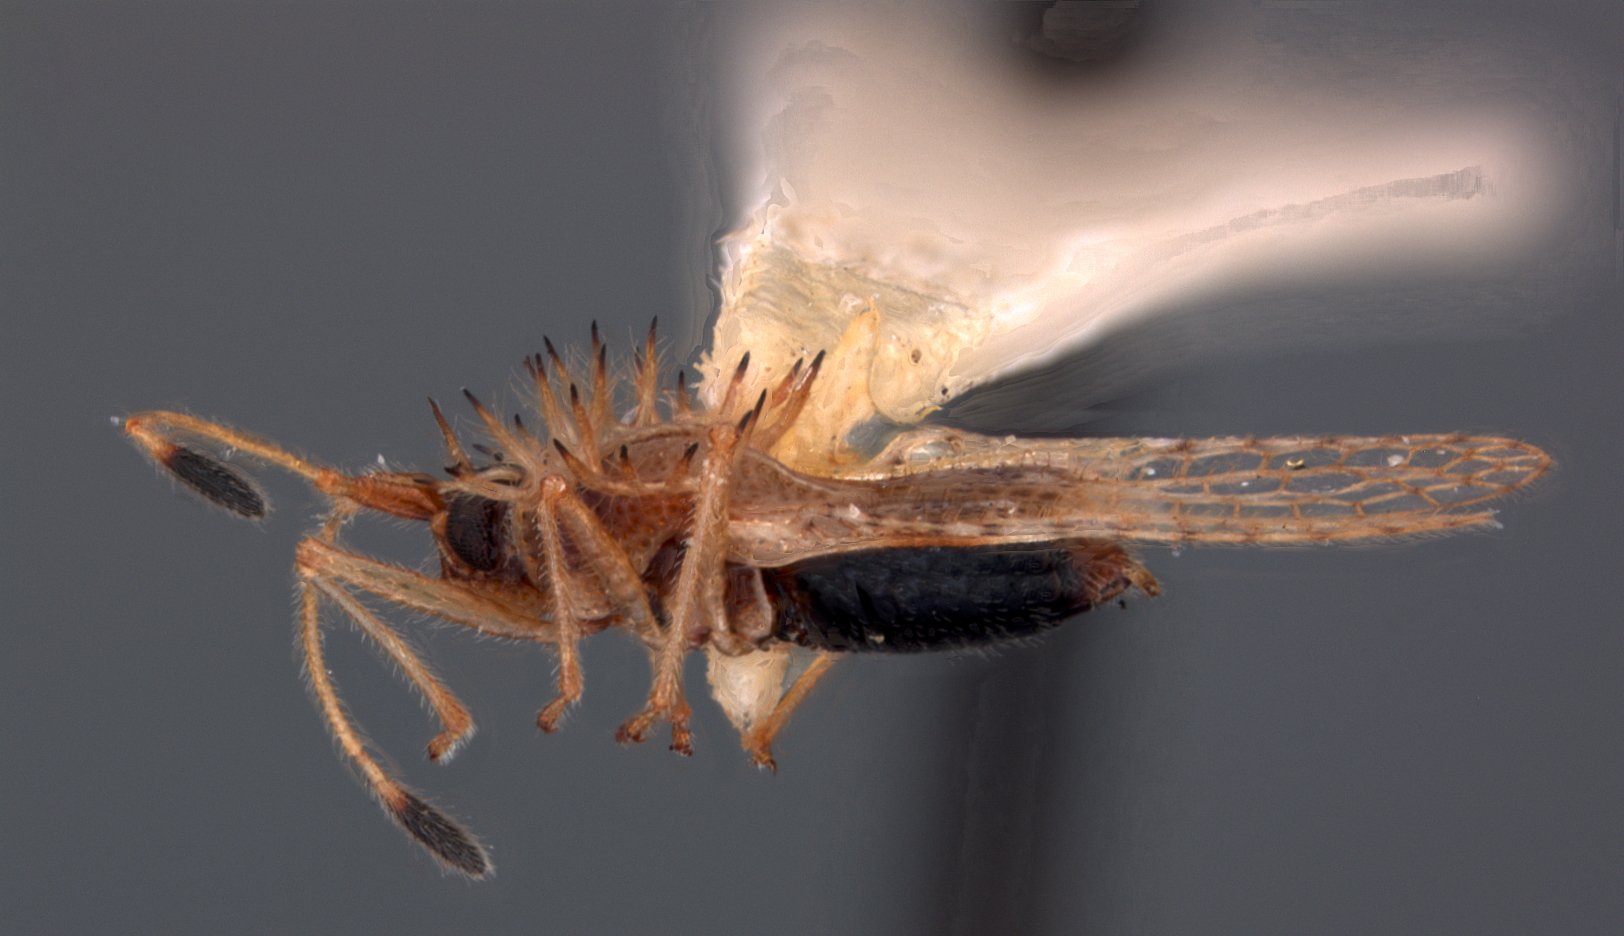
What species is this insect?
Acanthocheila dira
